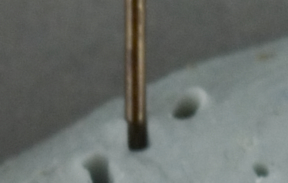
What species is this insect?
Rogeria rugosa
